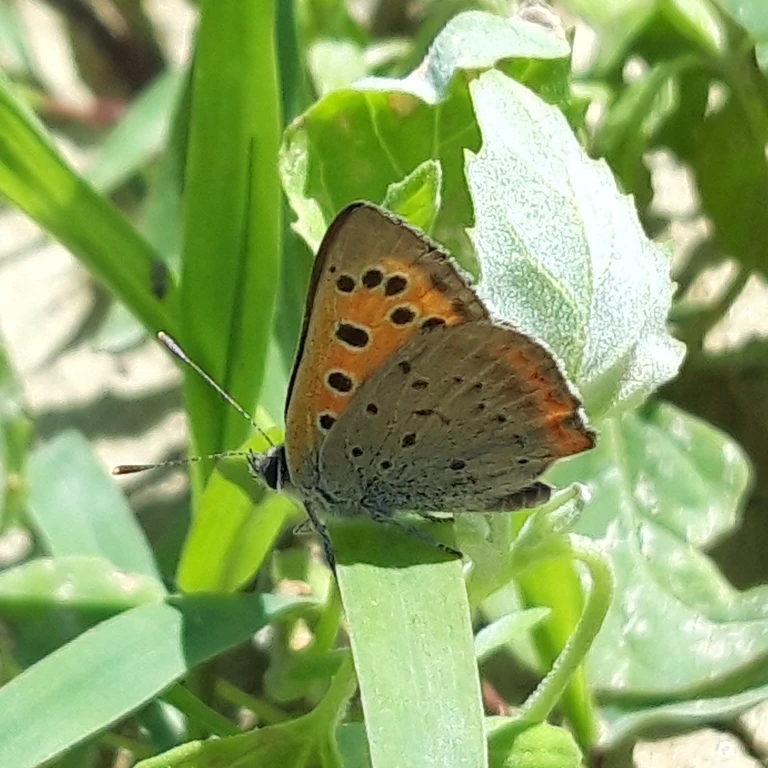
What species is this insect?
Lycaena phlaeas
